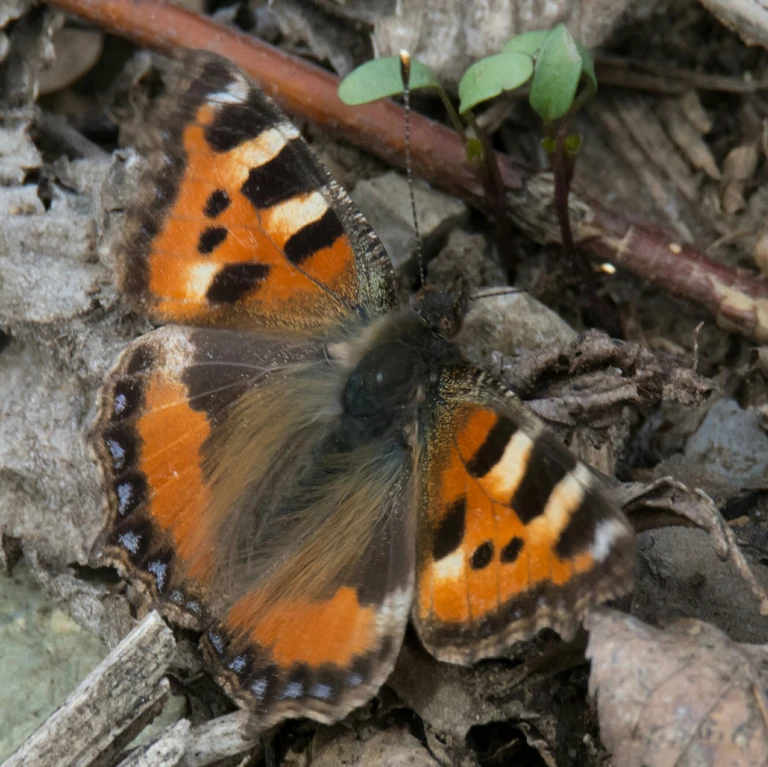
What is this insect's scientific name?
Aglais urticae
